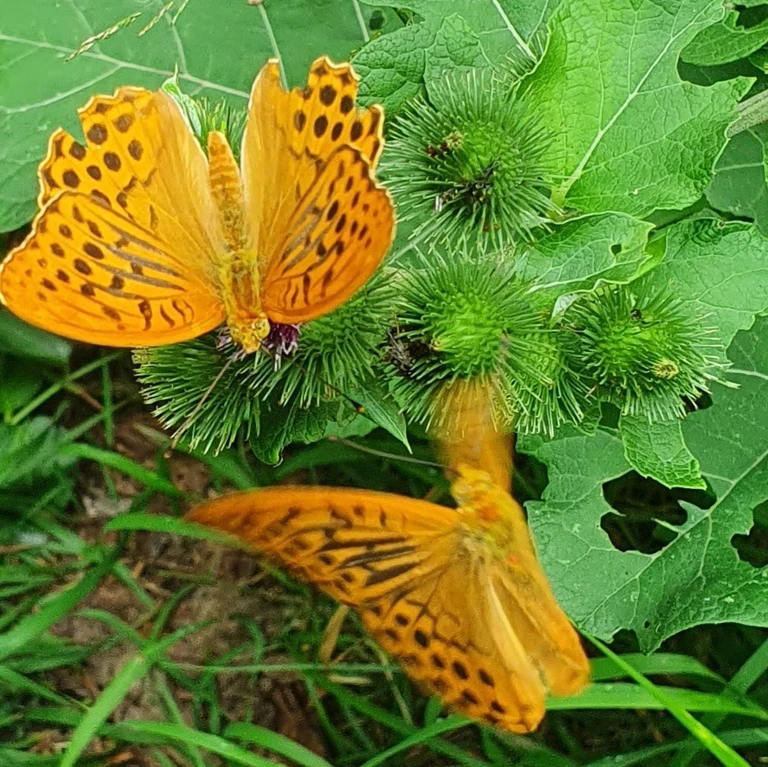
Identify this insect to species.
Argynnis paphia
